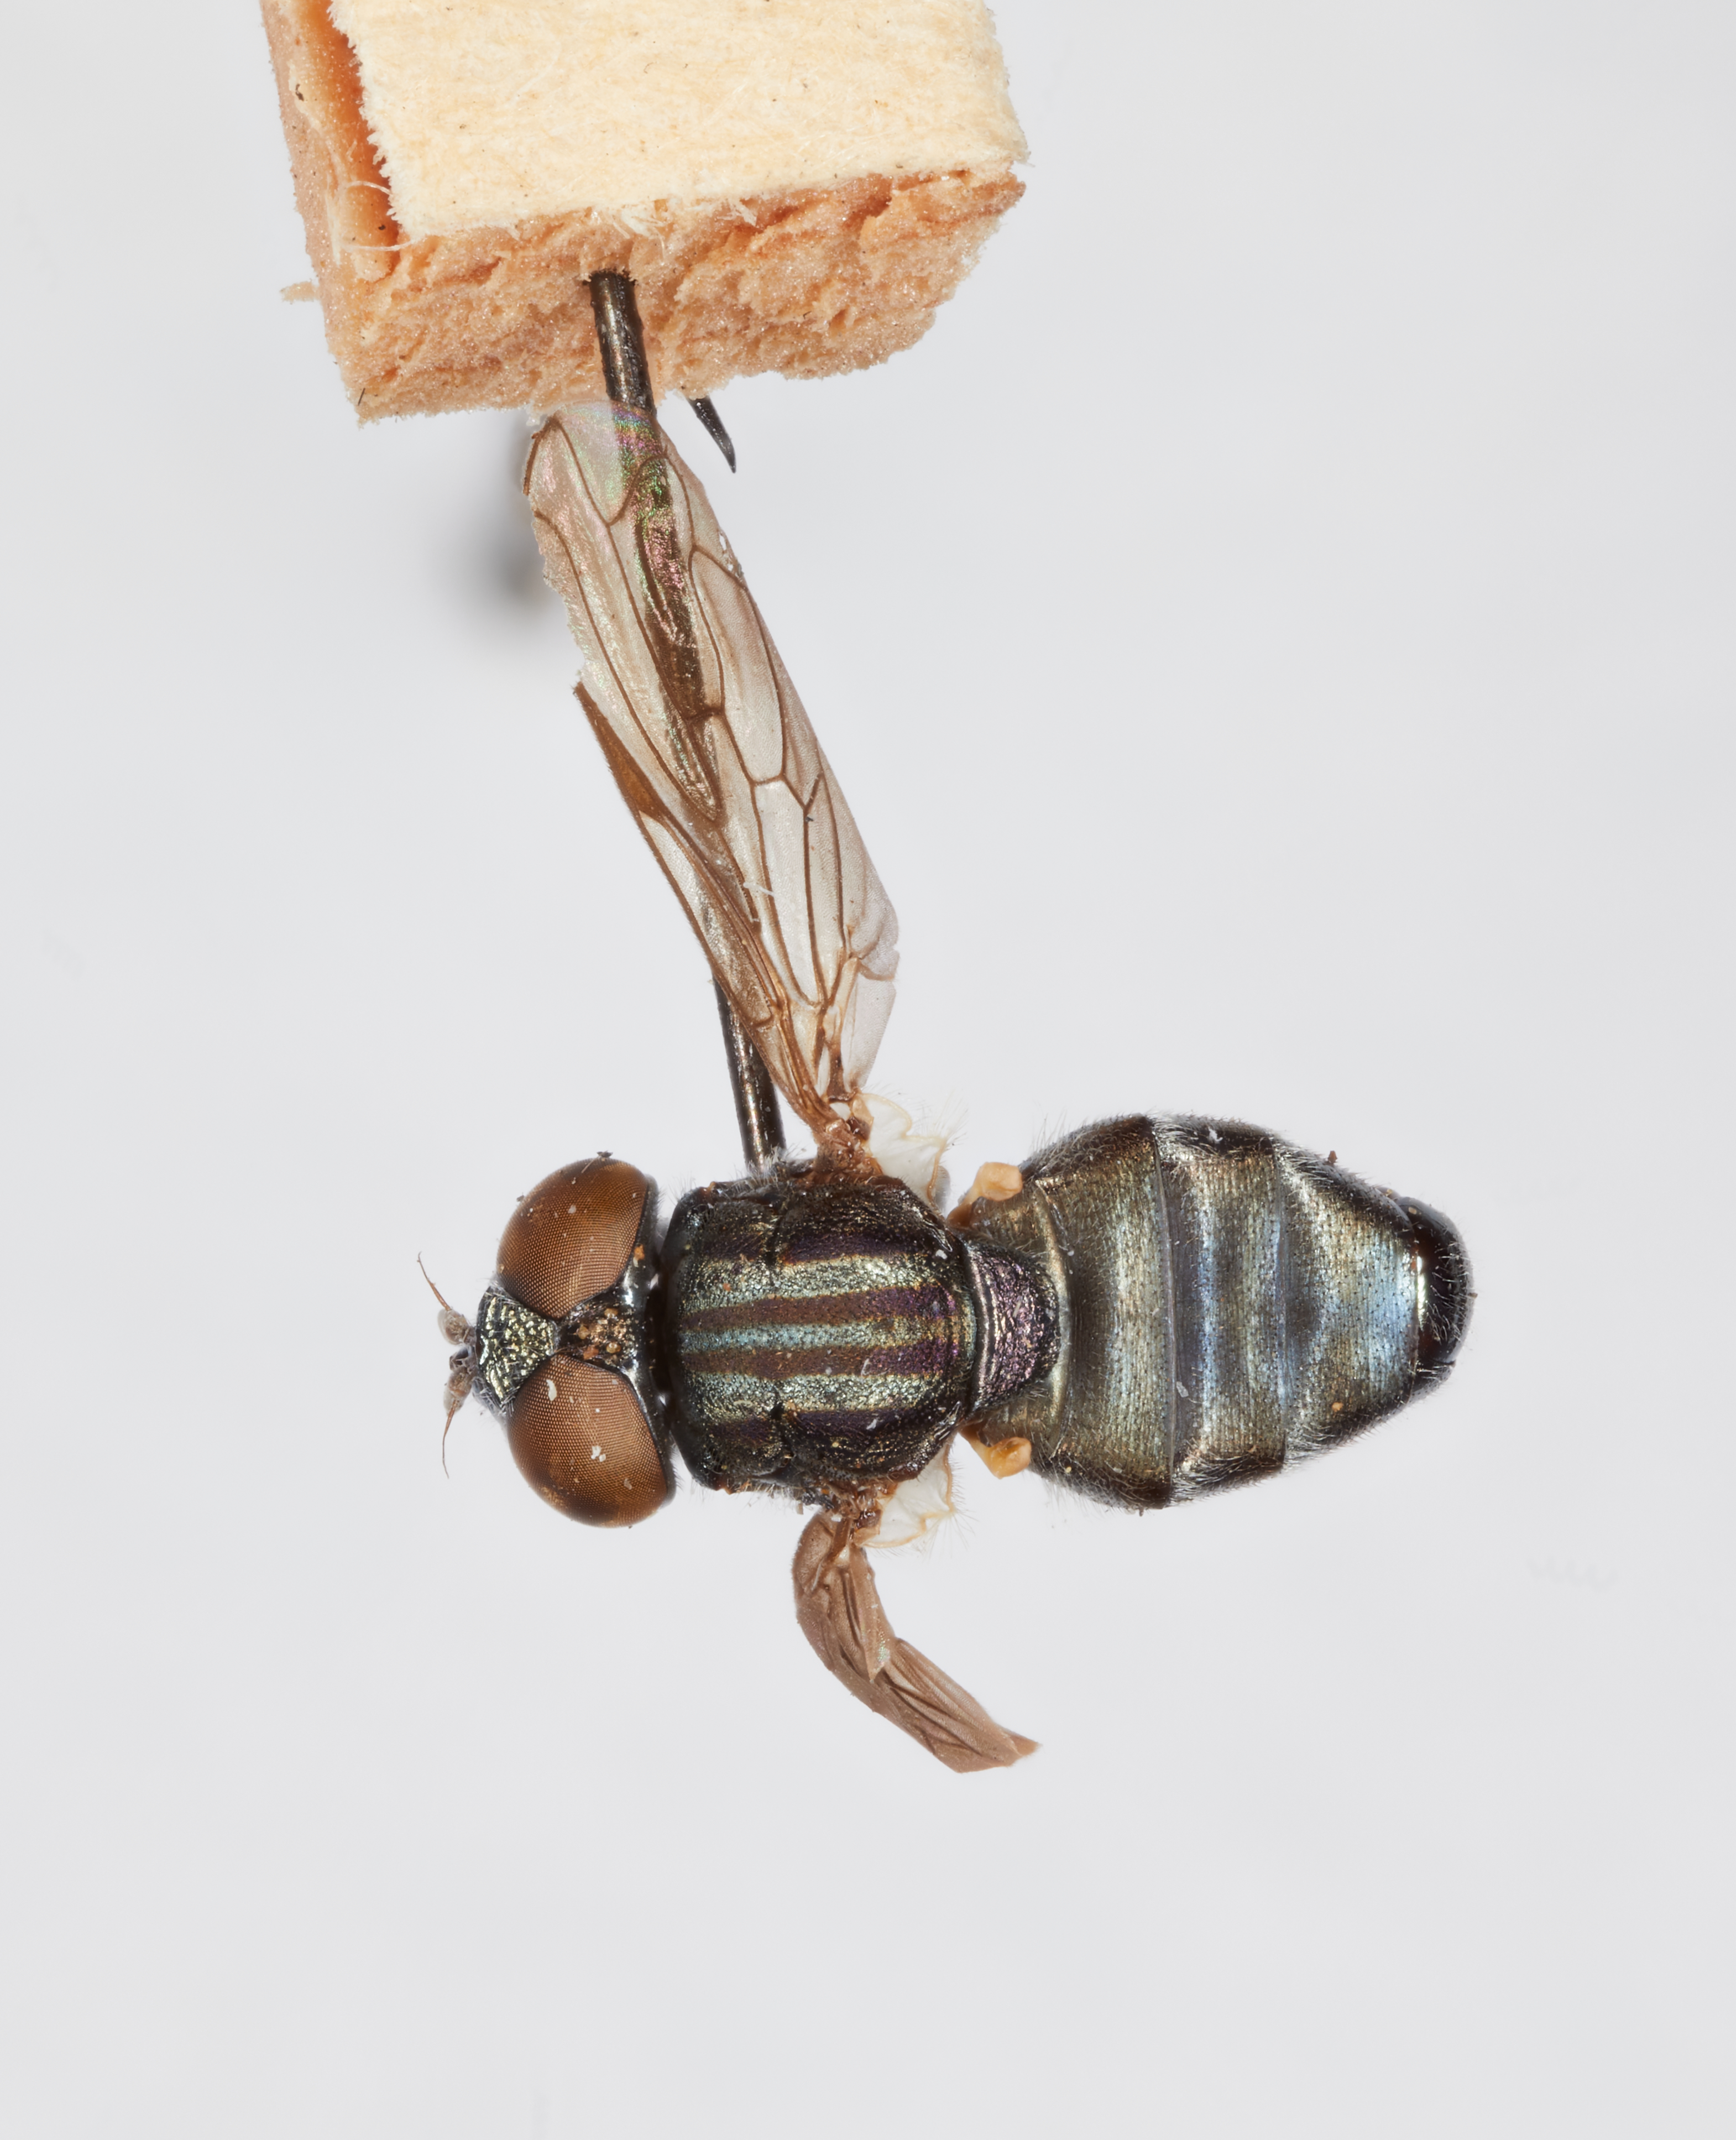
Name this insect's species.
Chrysogaster quadristriata
